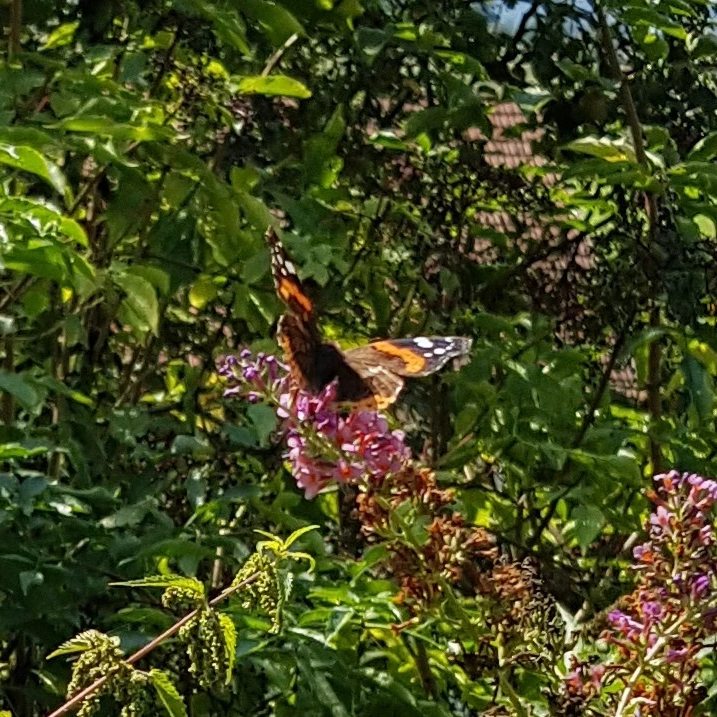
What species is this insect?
Vanessa atalanta
